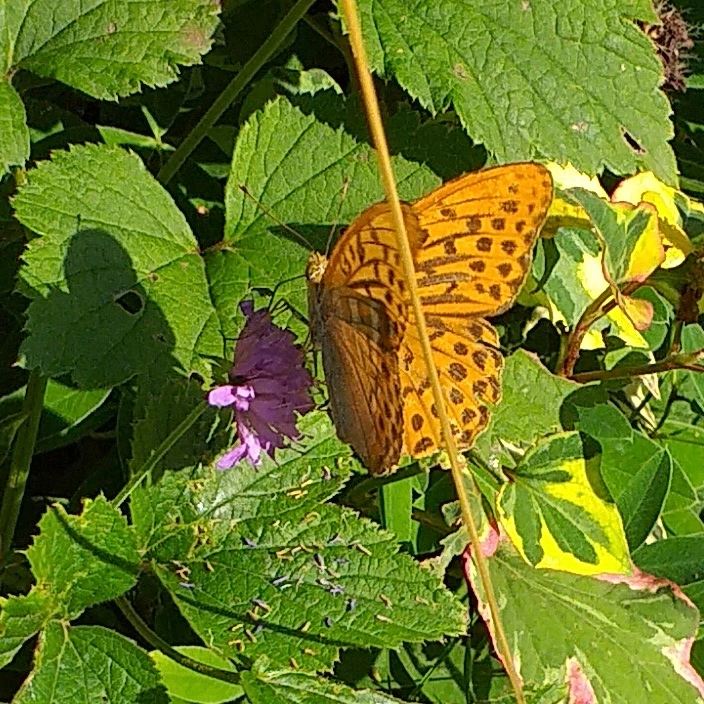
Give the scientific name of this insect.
Argynnis paphia
